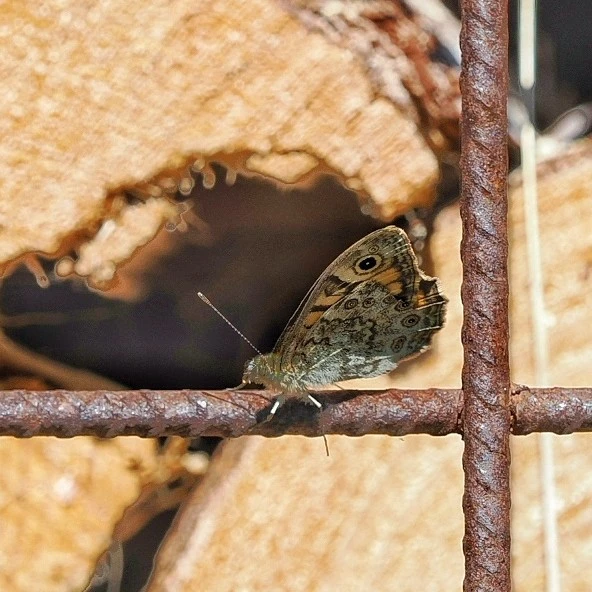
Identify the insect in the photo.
Lasiommata megera (also Pararge megera)
